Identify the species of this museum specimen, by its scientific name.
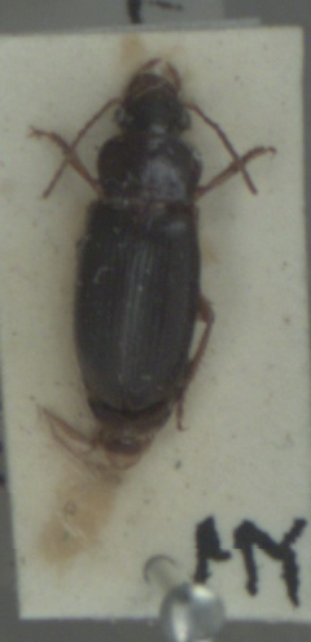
Ophonus rufibarbis
